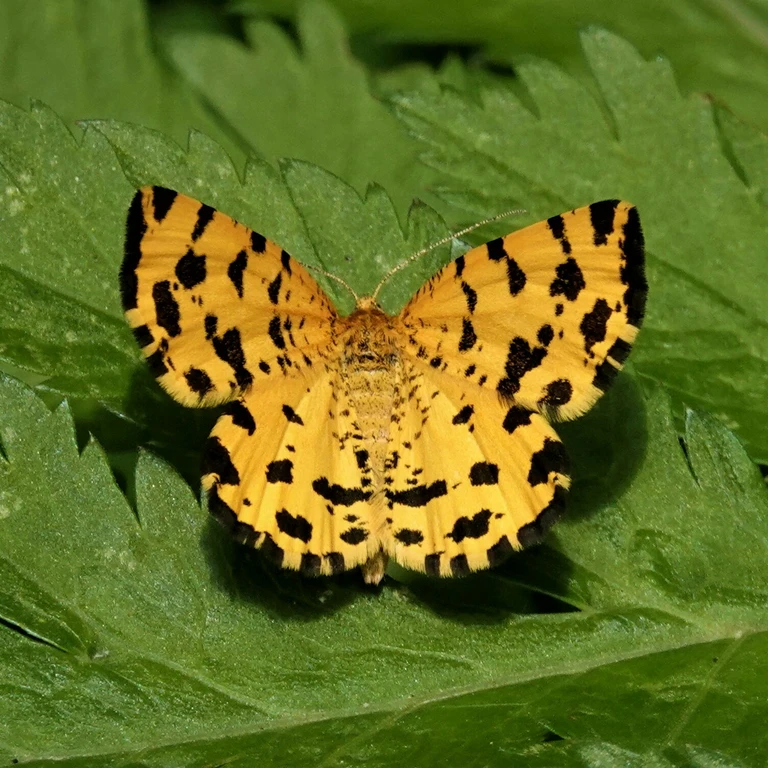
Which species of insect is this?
Pseudopanthera macularia
